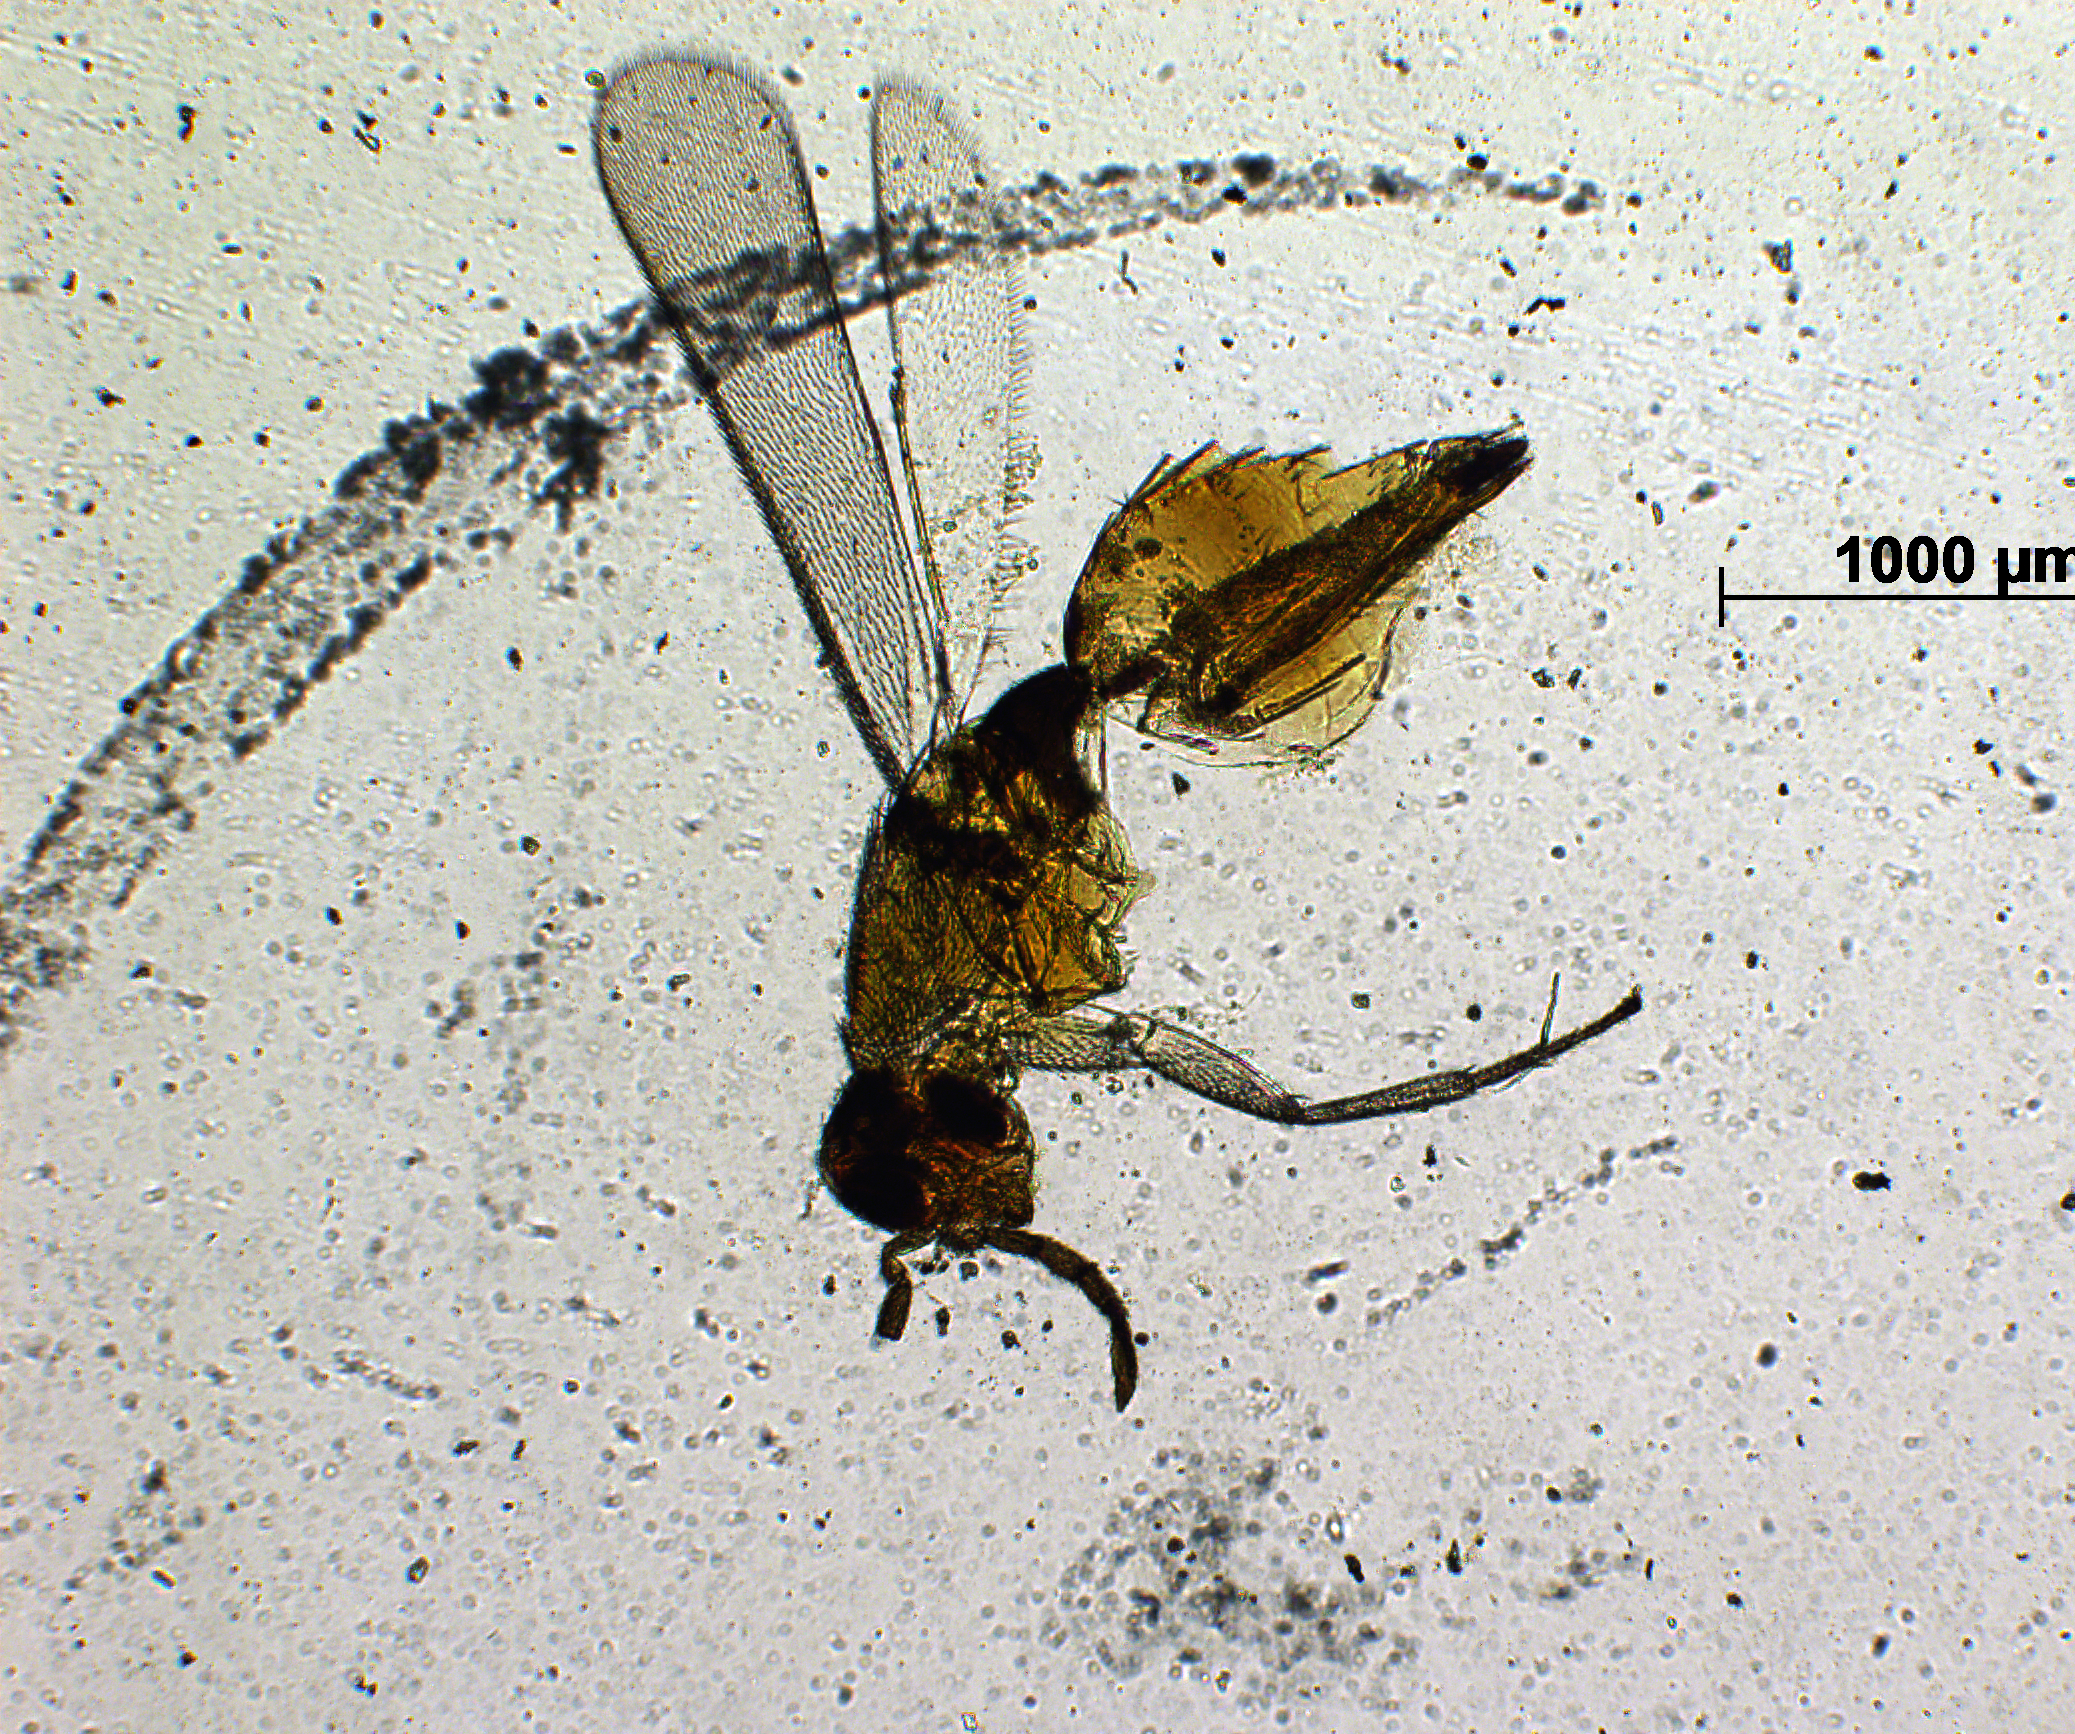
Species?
Elasmus binocellatus
